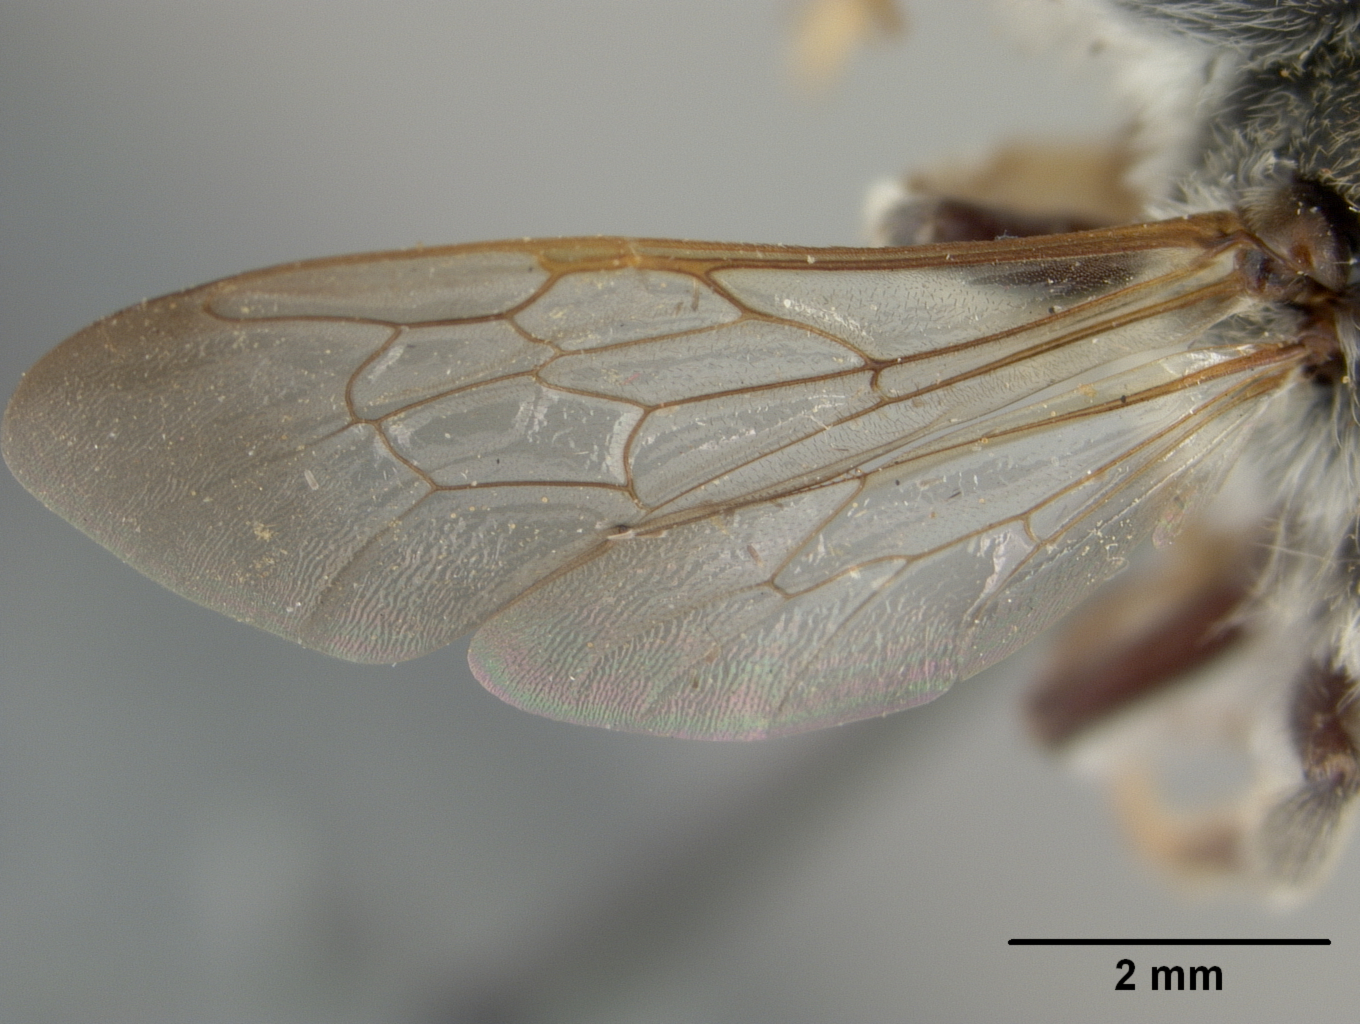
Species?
Megachile sayi
